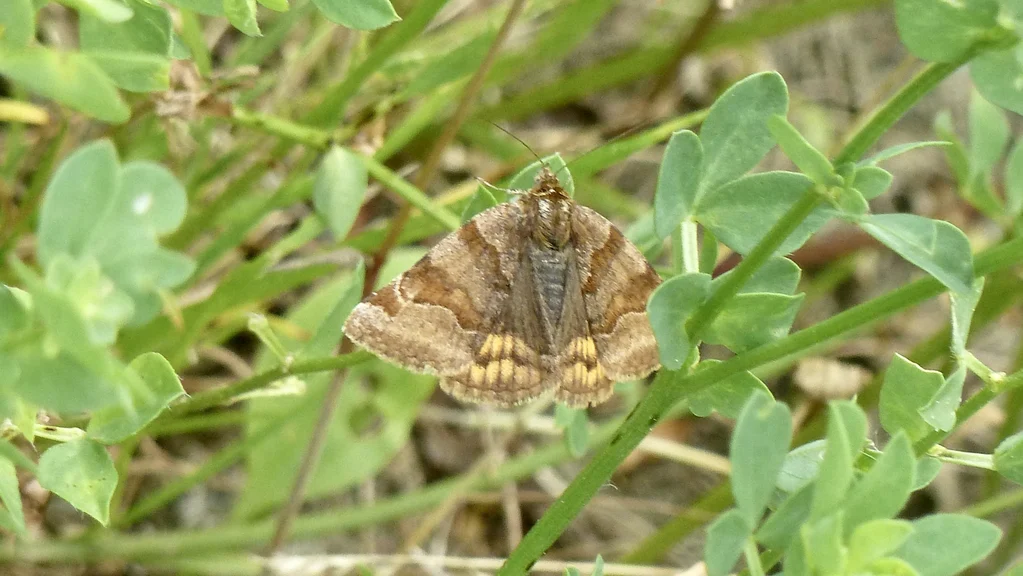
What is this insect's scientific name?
Euclidia glyphica
